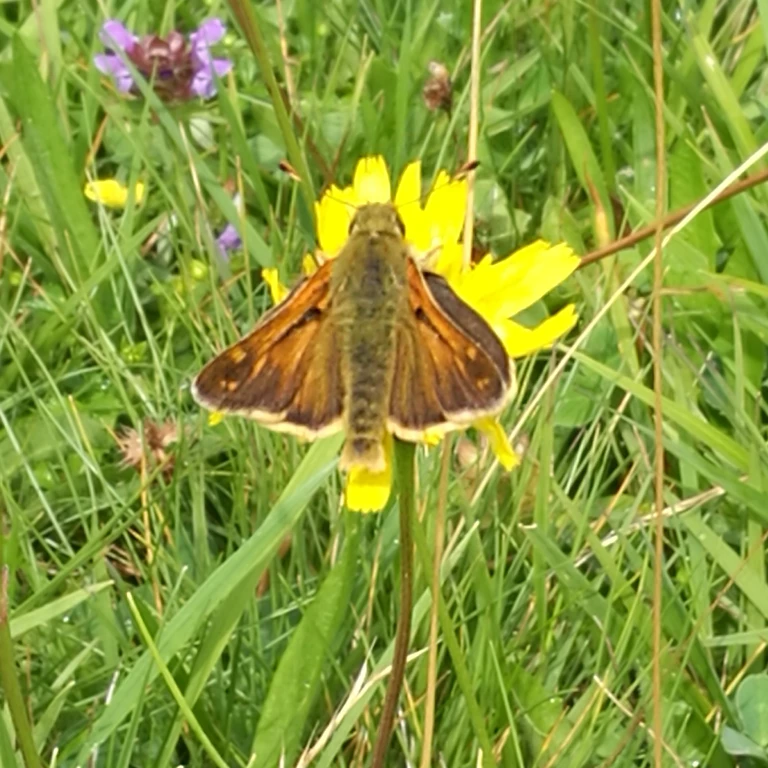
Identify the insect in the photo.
Ochlodes sylvanus (also Ochlodes venata)
